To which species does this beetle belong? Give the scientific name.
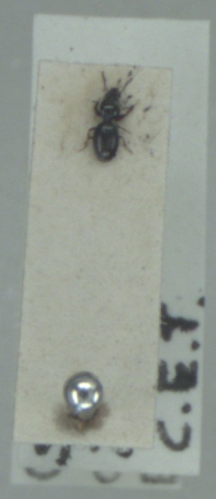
Dyschirius globosus
